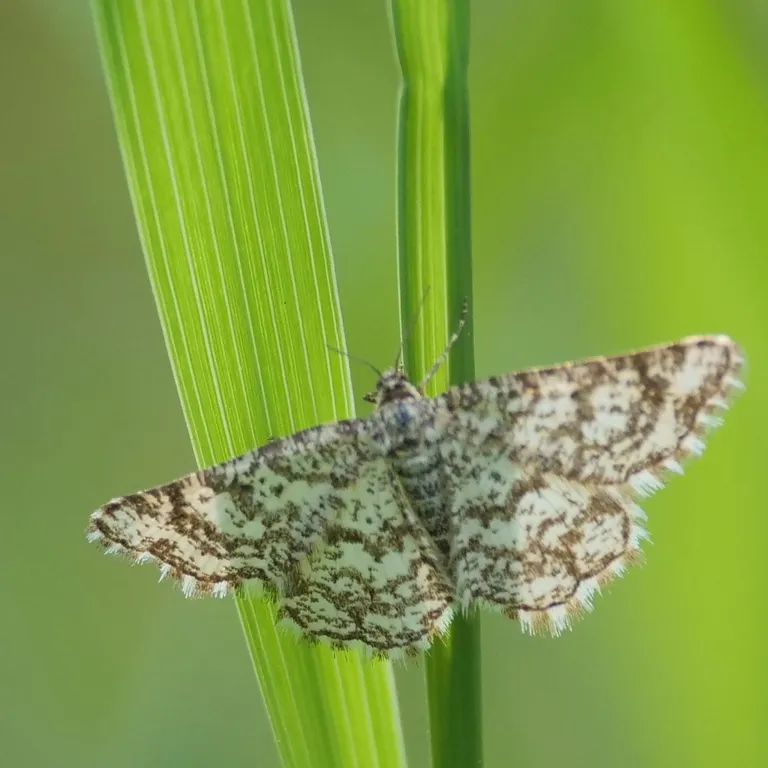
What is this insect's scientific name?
Ematurga atomaria
